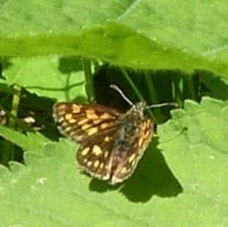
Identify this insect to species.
Carterocephalus palaemon
